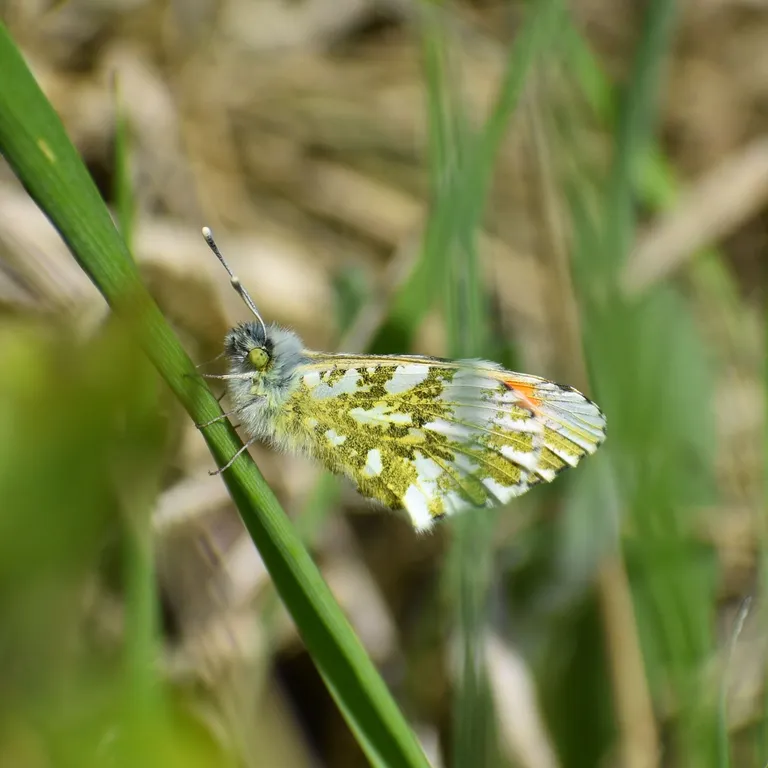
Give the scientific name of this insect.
Anthocharis cardamines
